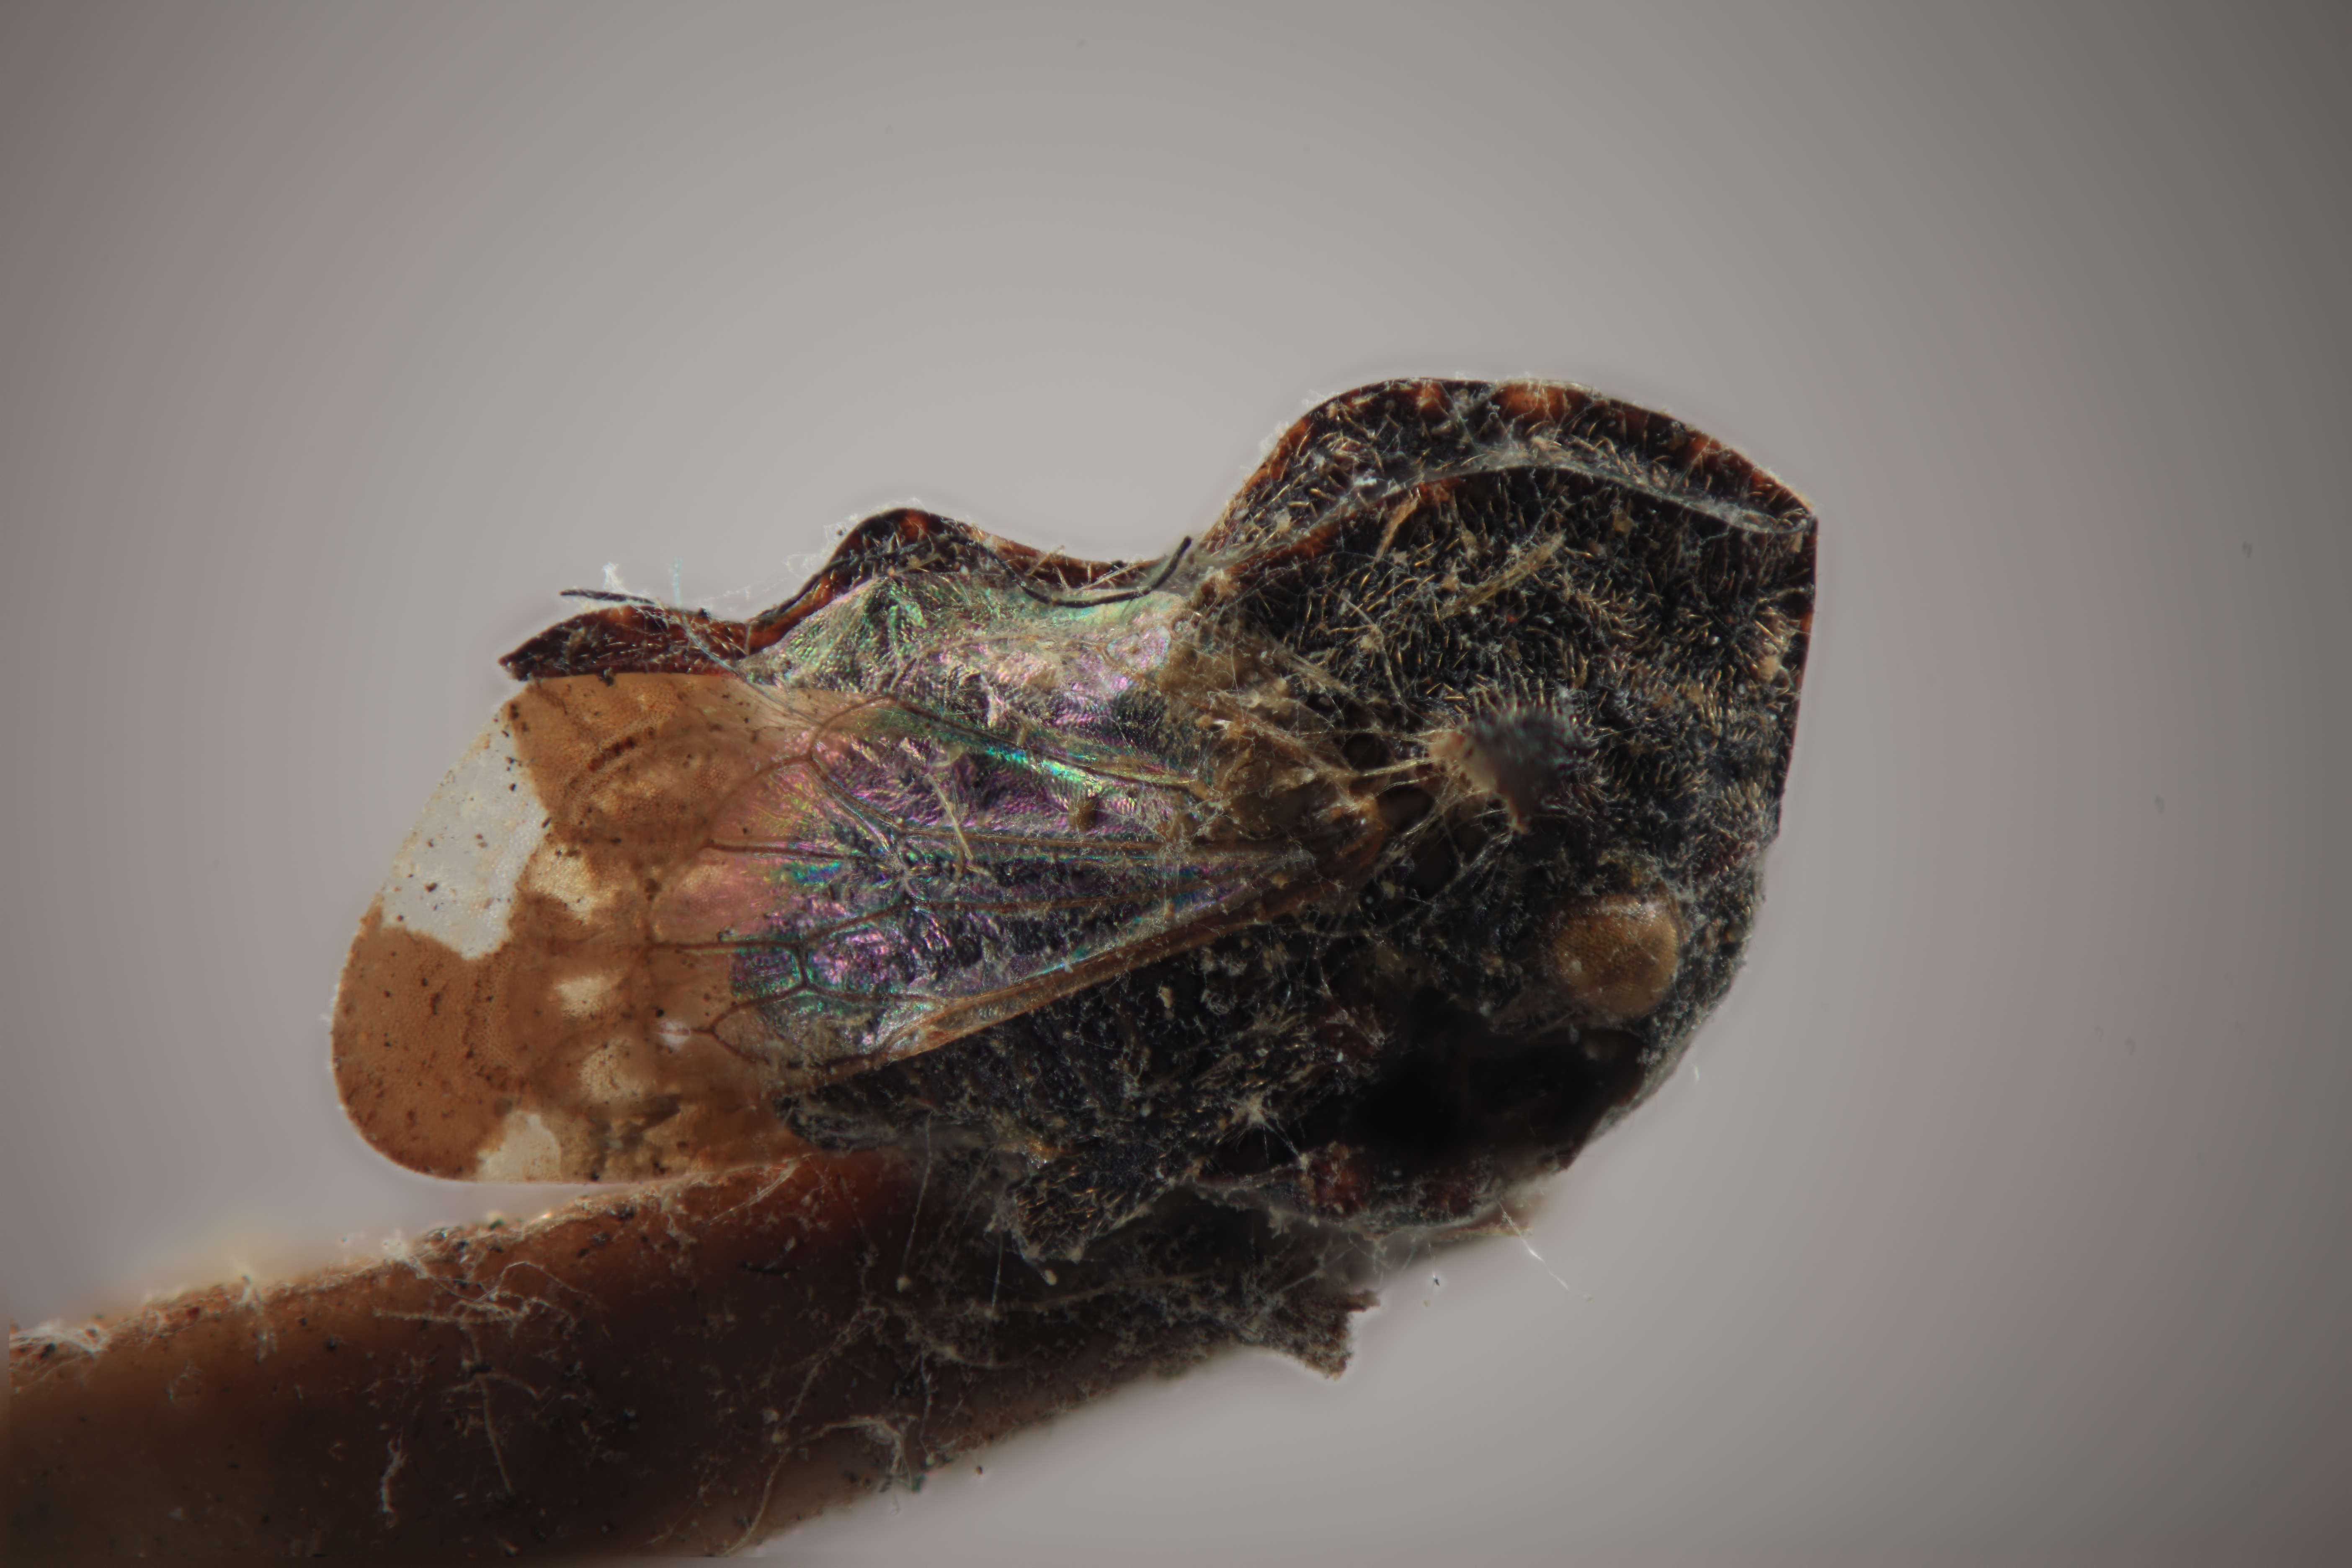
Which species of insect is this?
Tylopelta americana
